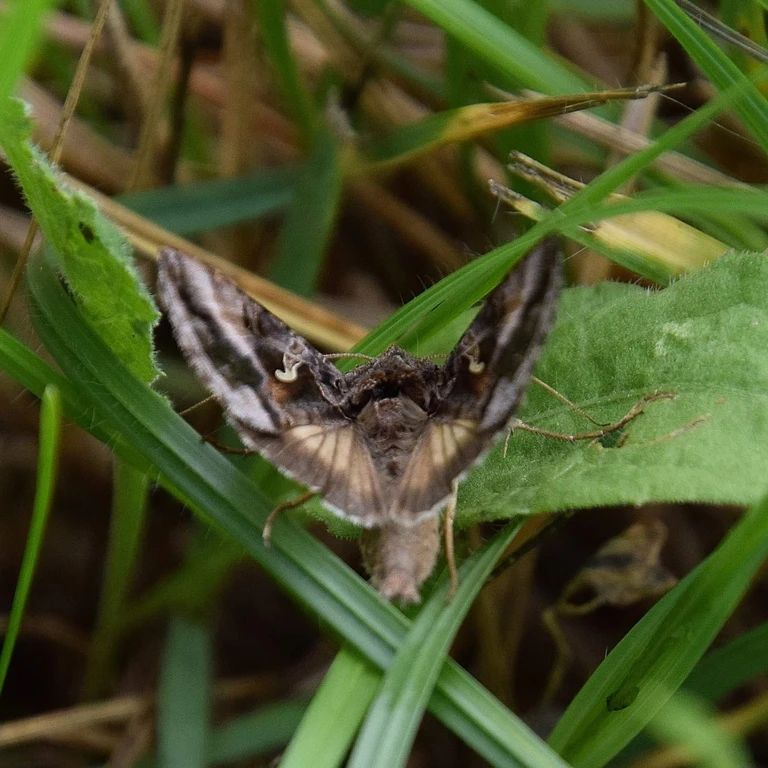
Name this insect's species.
Autographa gamma
